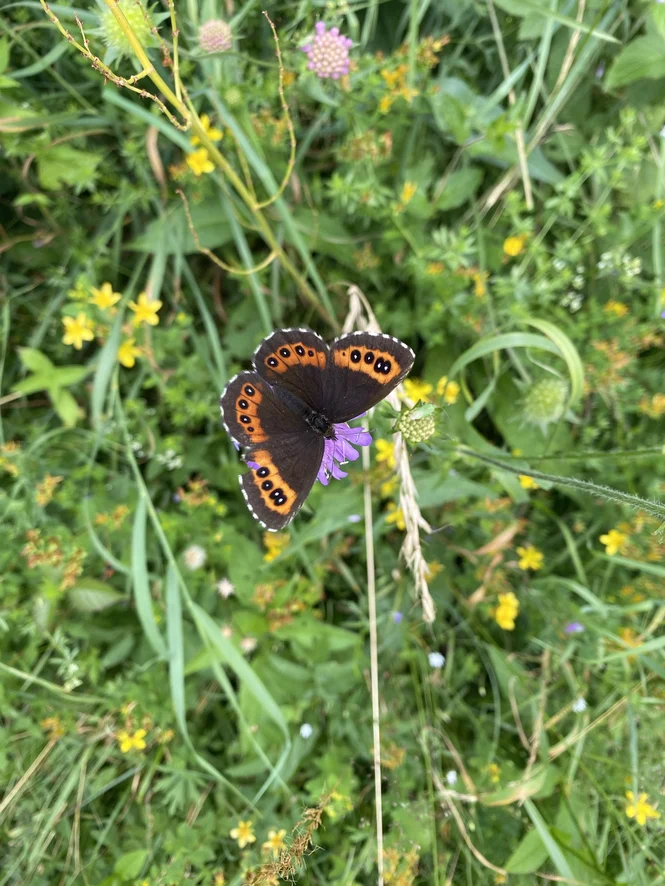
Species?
Erebia ligea
